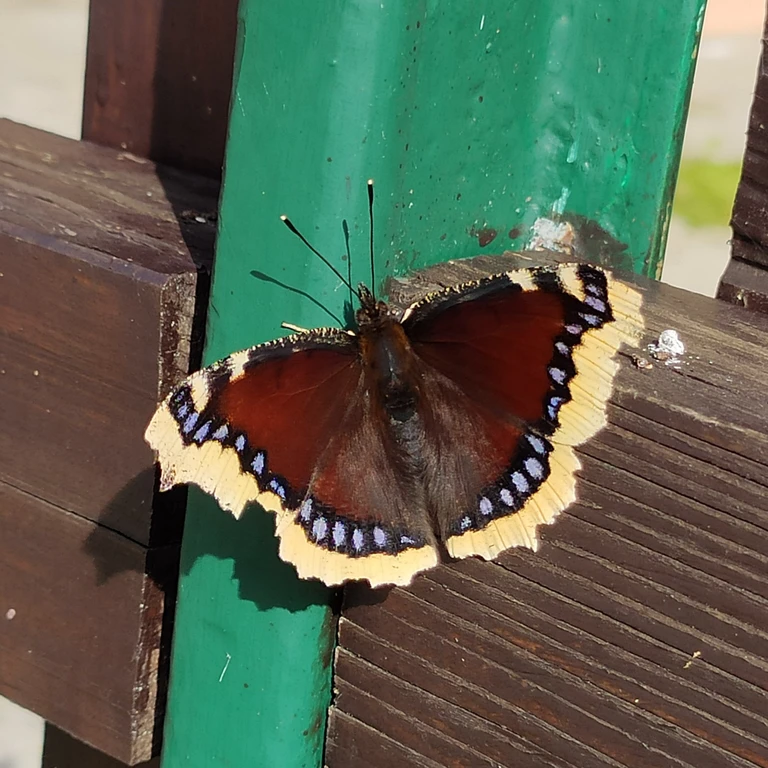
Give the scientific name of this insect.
Nymphalis antiopa
